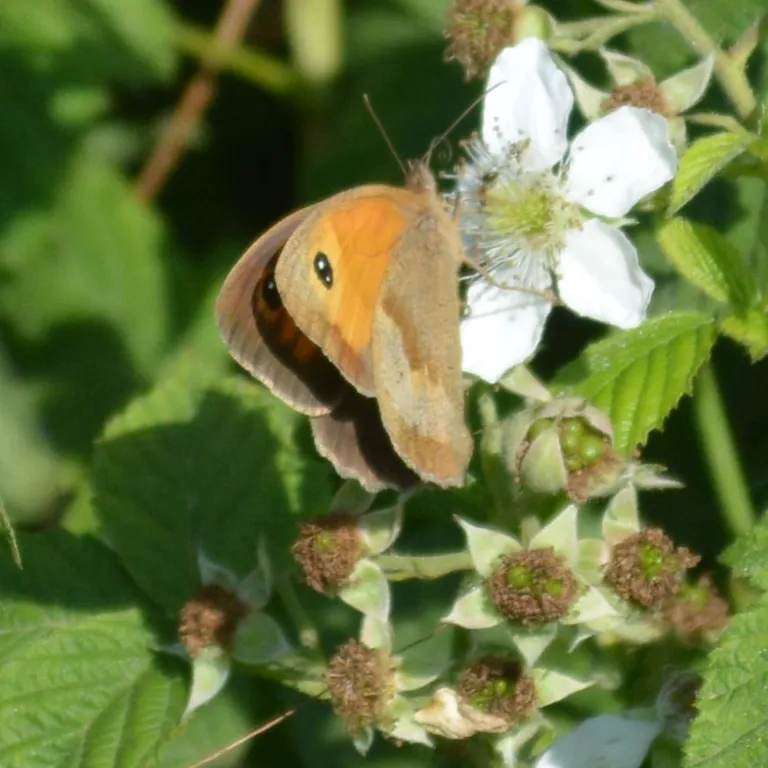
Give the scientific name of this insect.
Maniola jurtina
